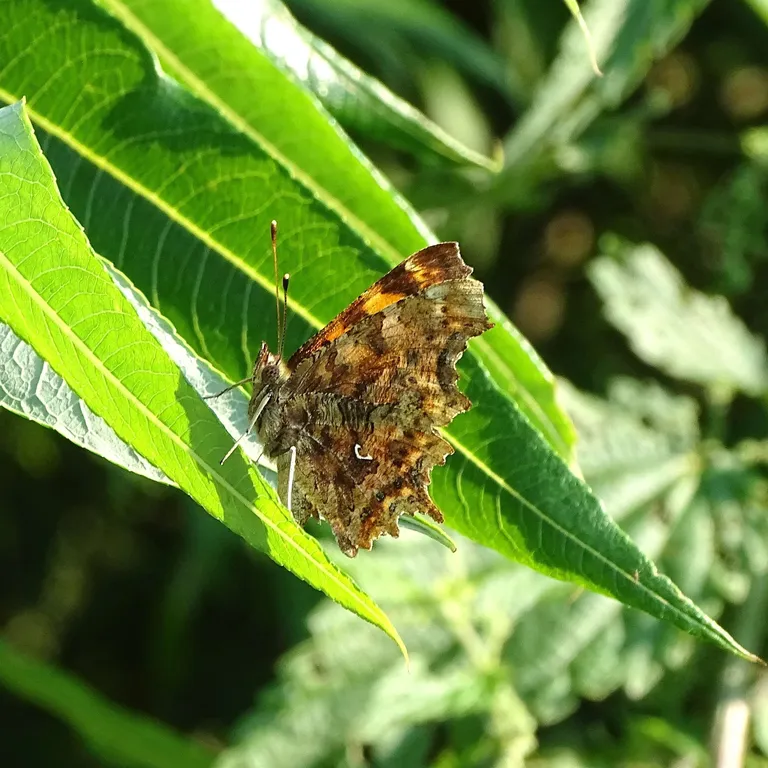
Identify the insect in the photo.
Polygonia c-album
